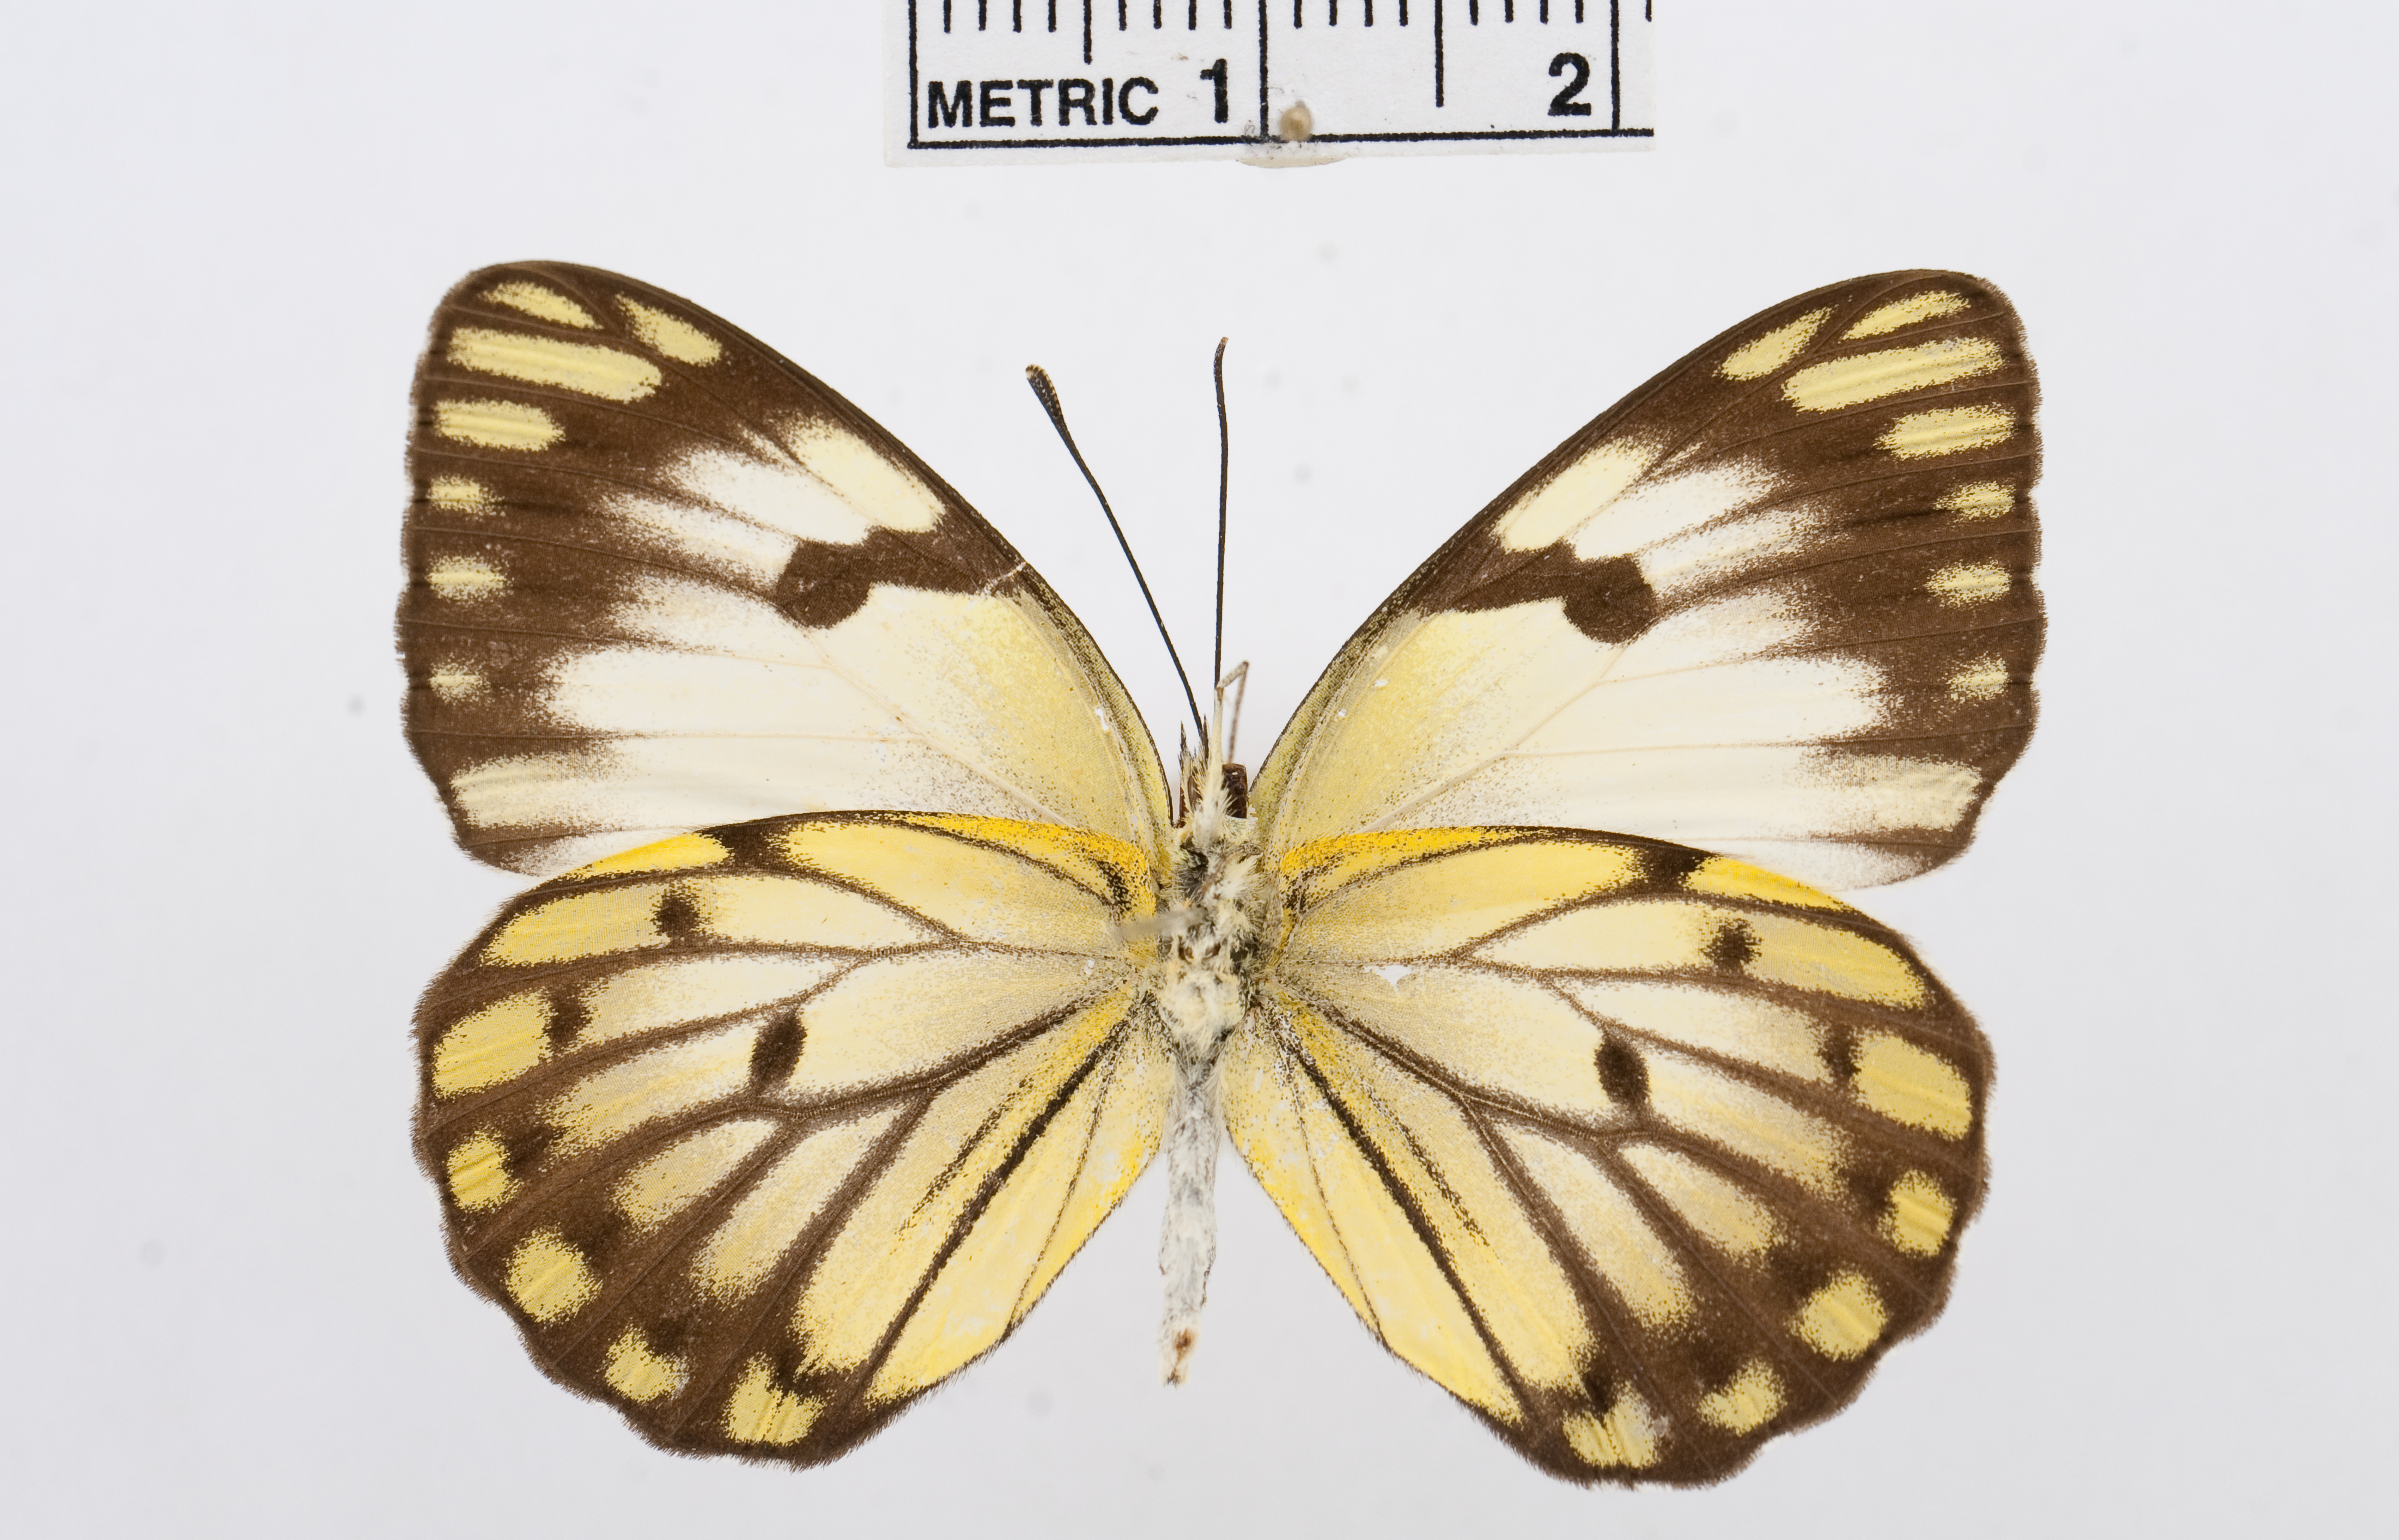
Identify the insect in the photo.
Belenois subeida
